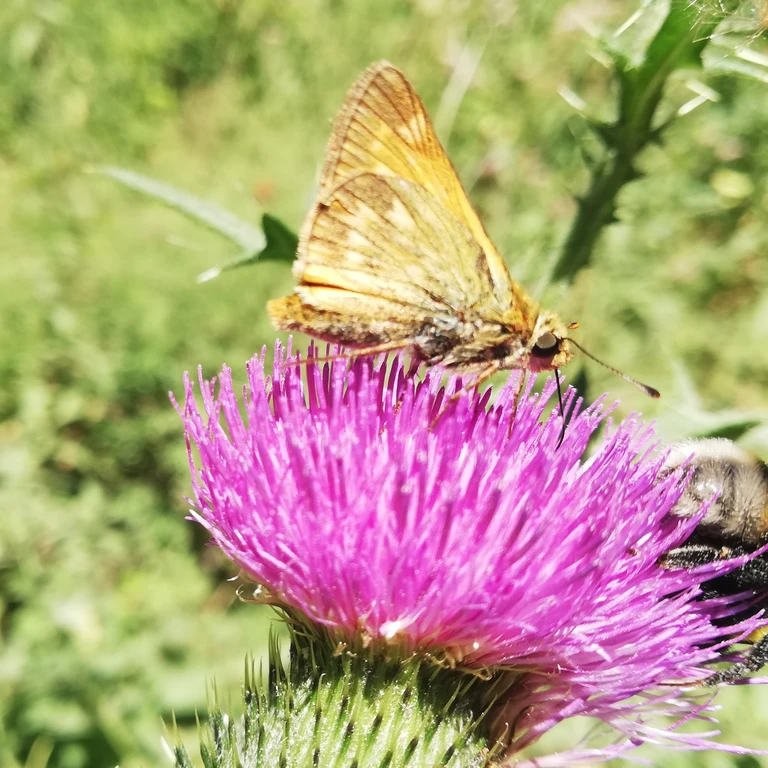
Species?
Ochlodes sylvanus (also Ochlodes venata)
